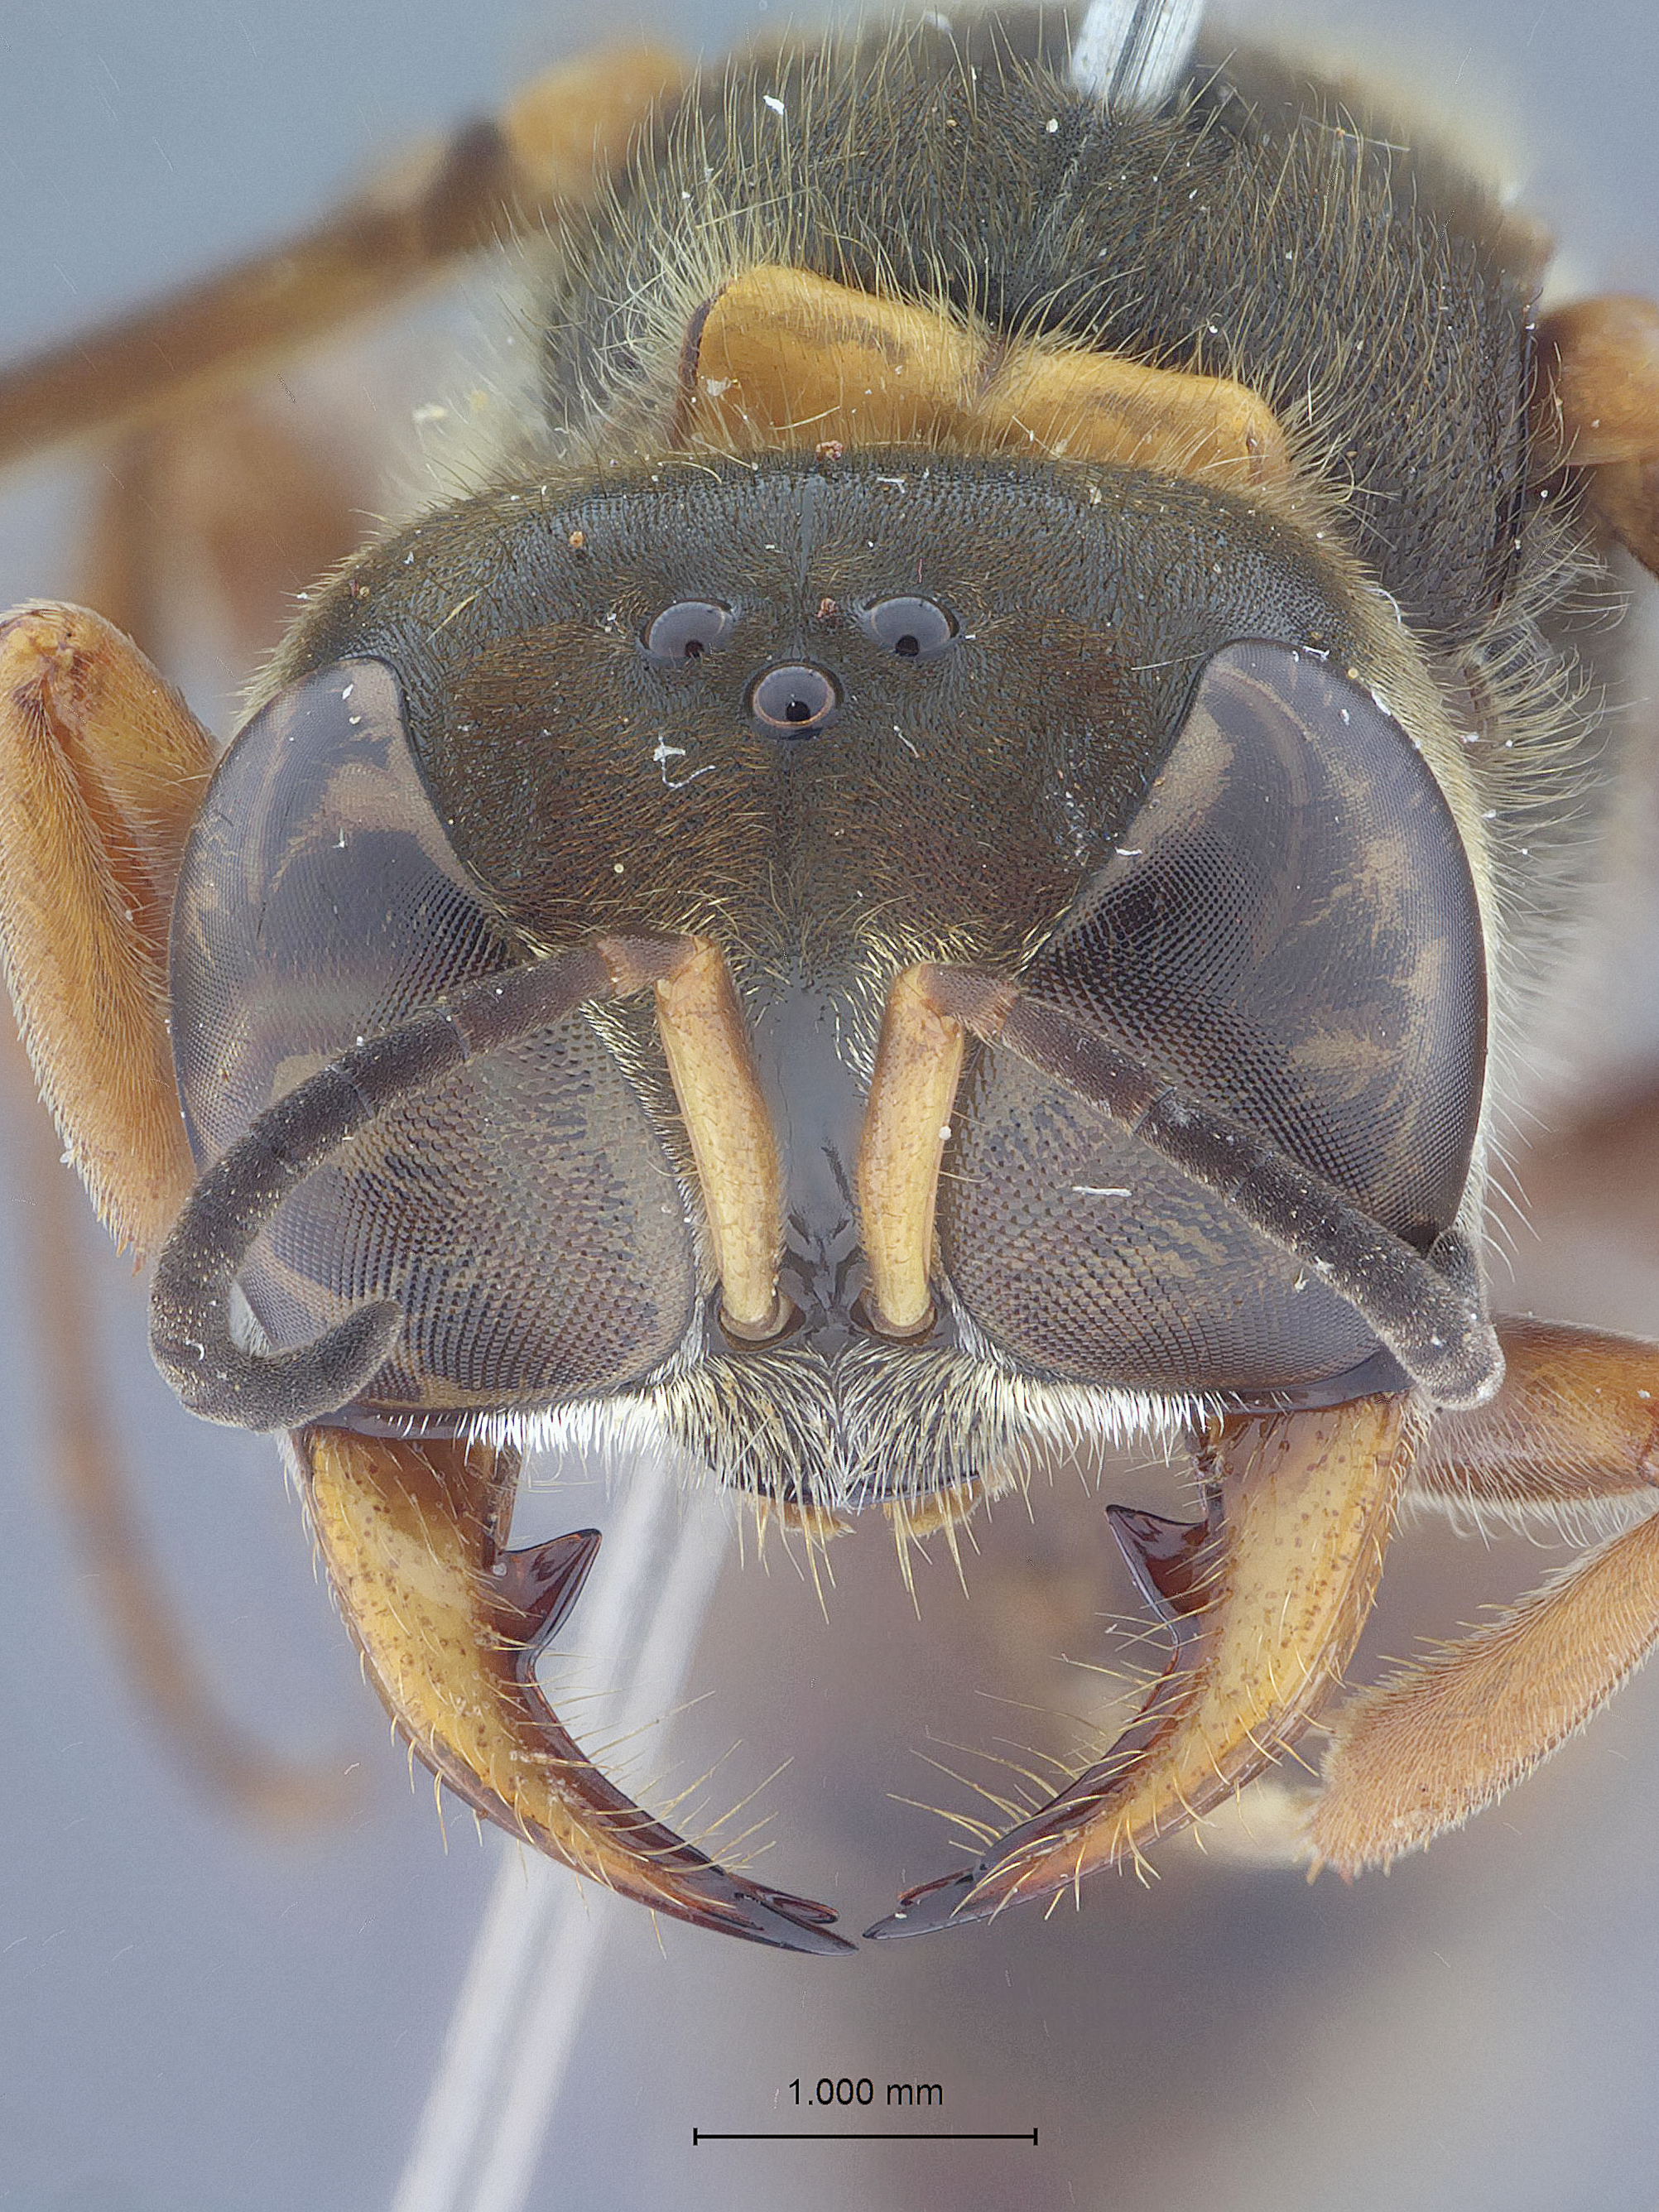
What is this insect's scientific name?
Ectemnius pempuchi
